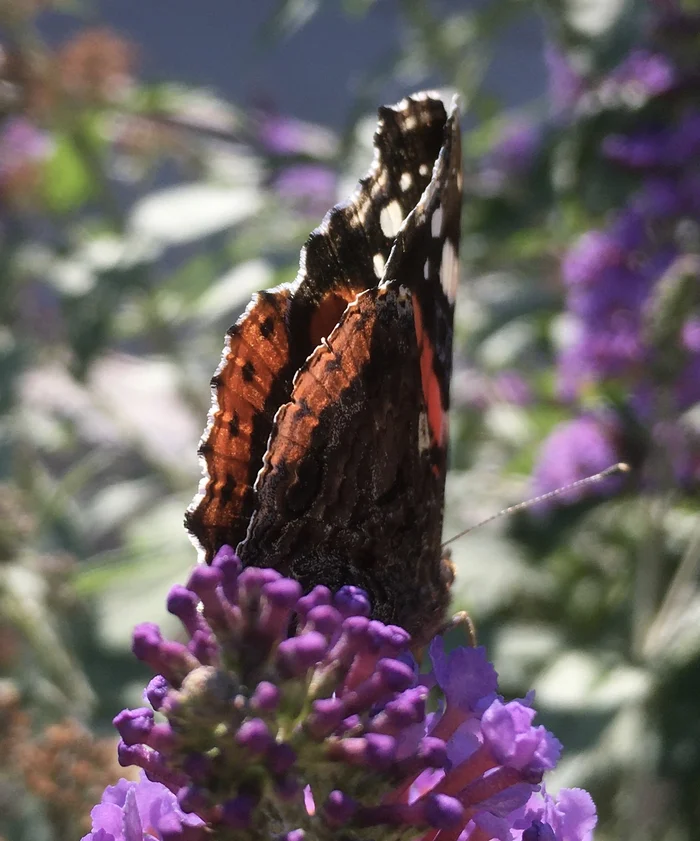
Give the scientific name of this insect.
Vanessa atalanta
